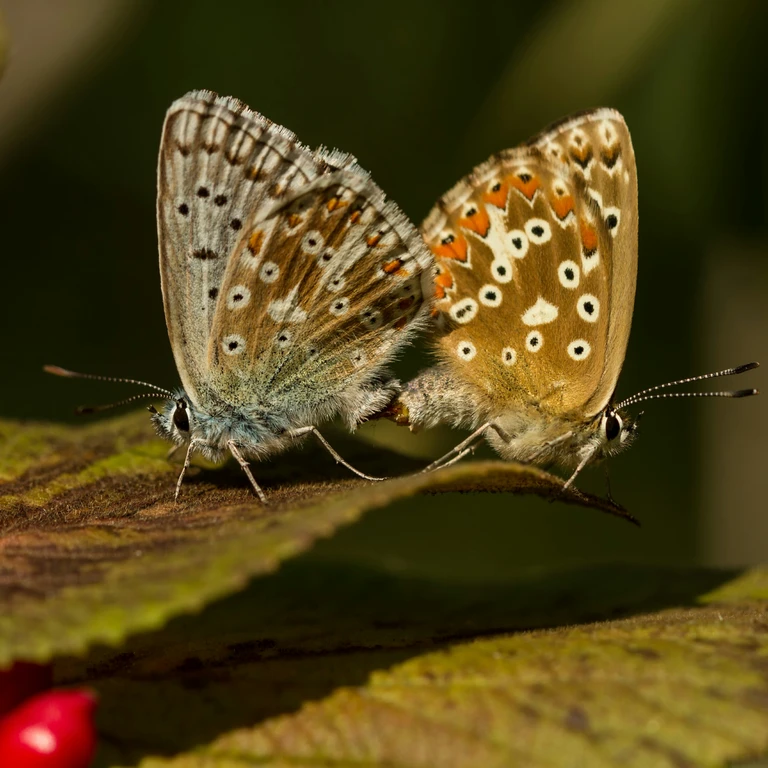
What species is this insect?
Lysandra coridon
